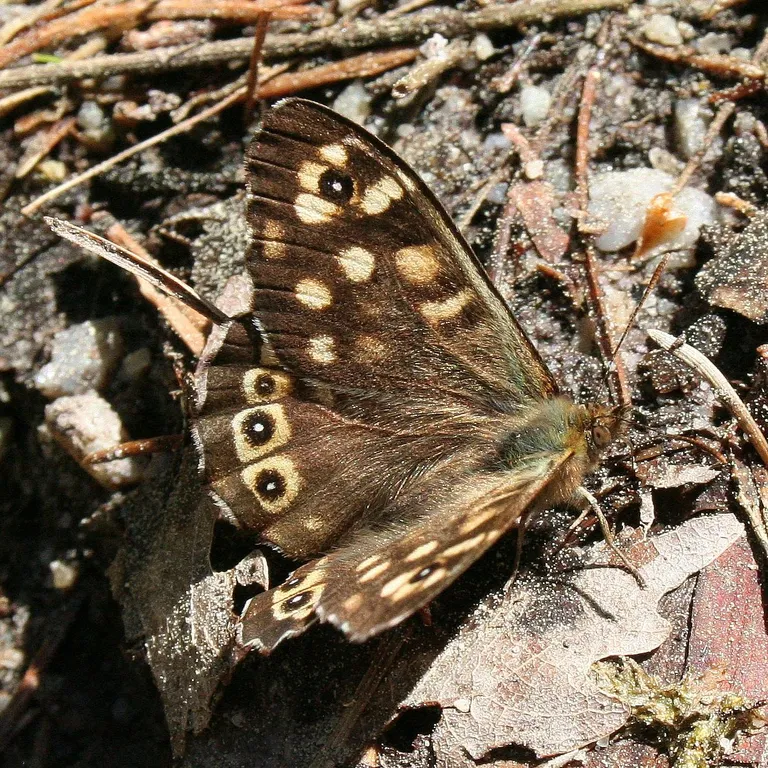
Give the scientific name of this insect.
Pararge aegeria
